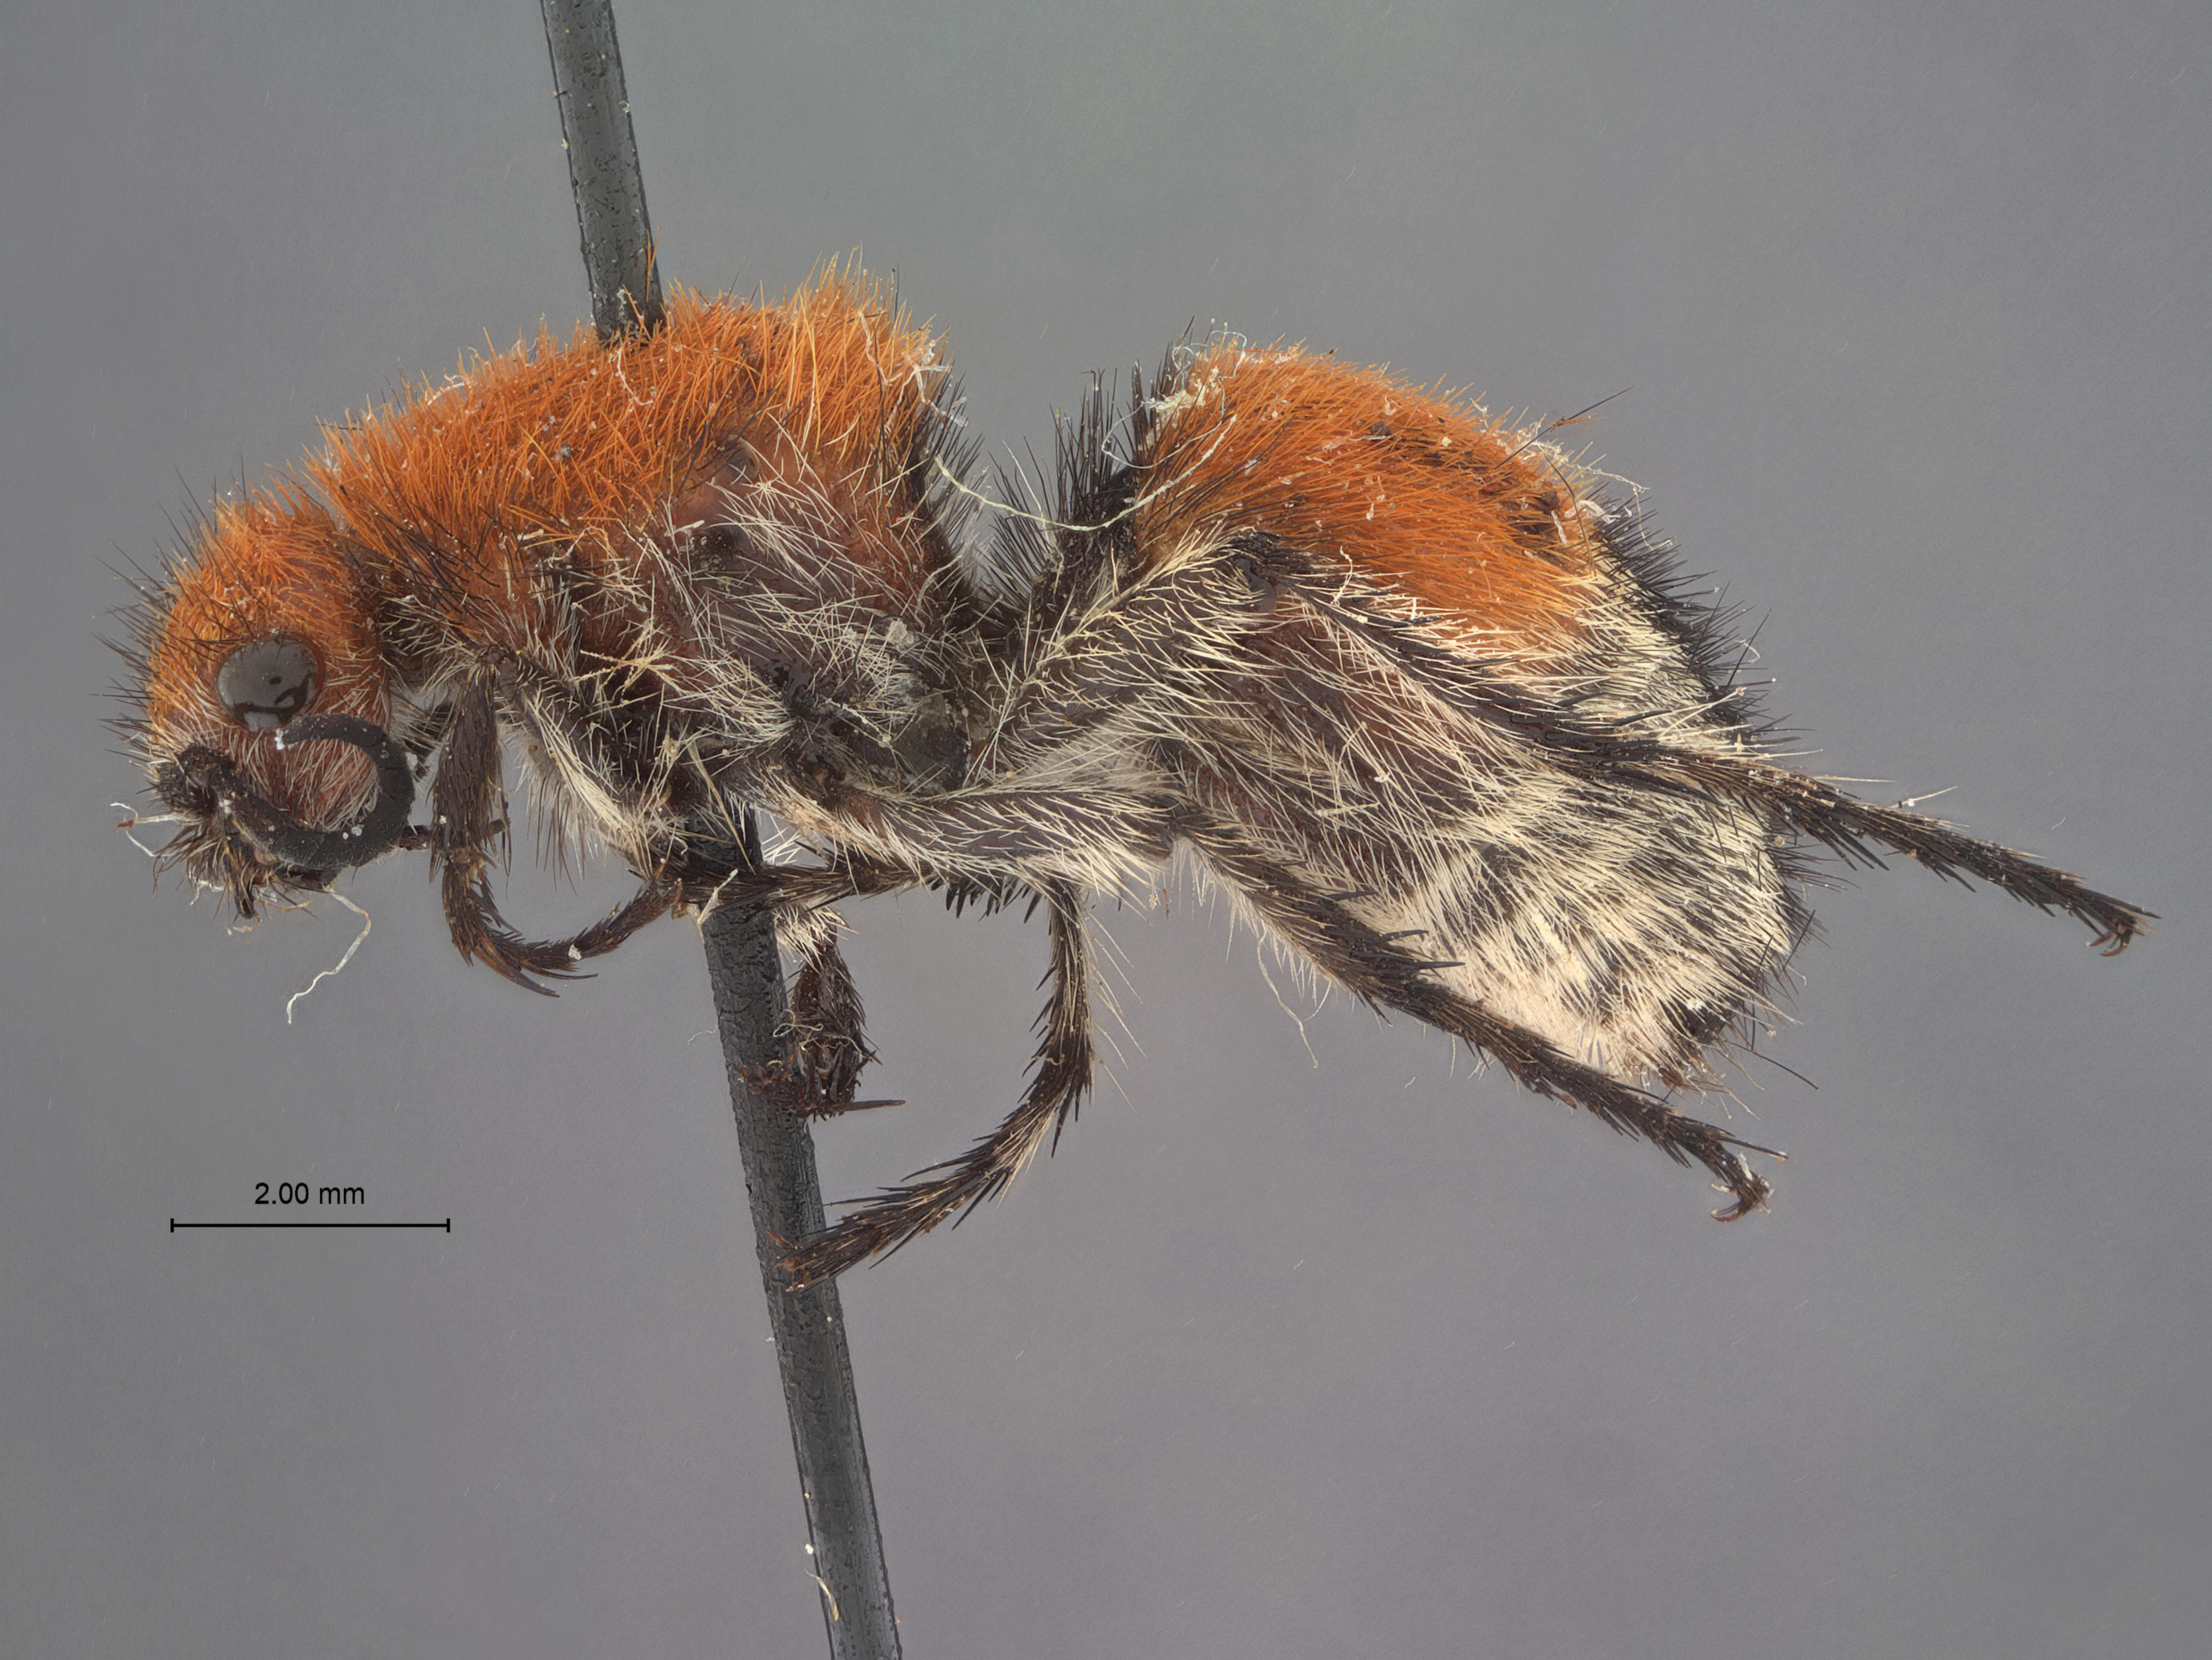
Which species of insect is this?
Dasymutilla durango
